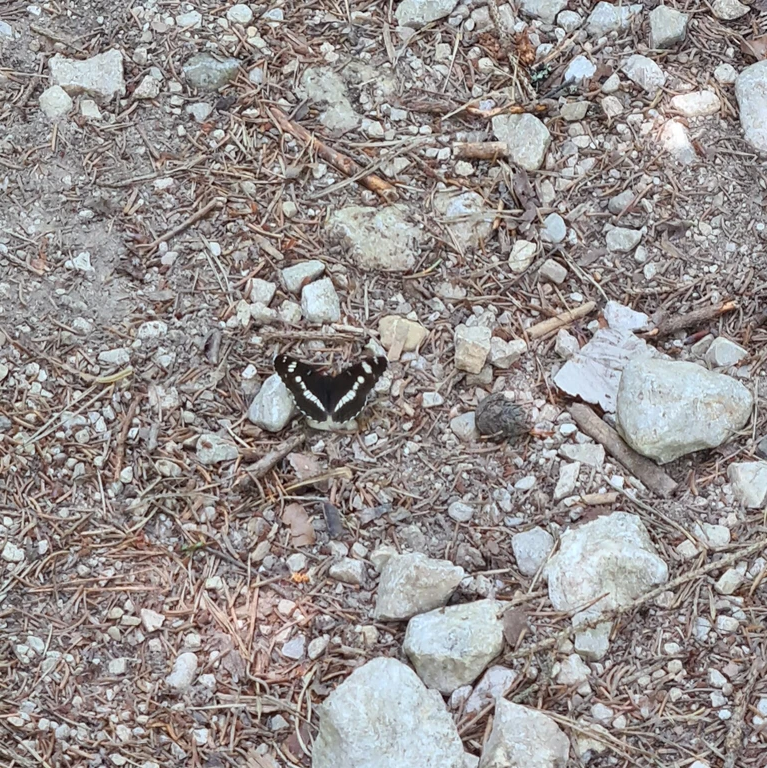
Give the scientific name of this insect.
Limenitis camilla (also Ladoga camilla)
